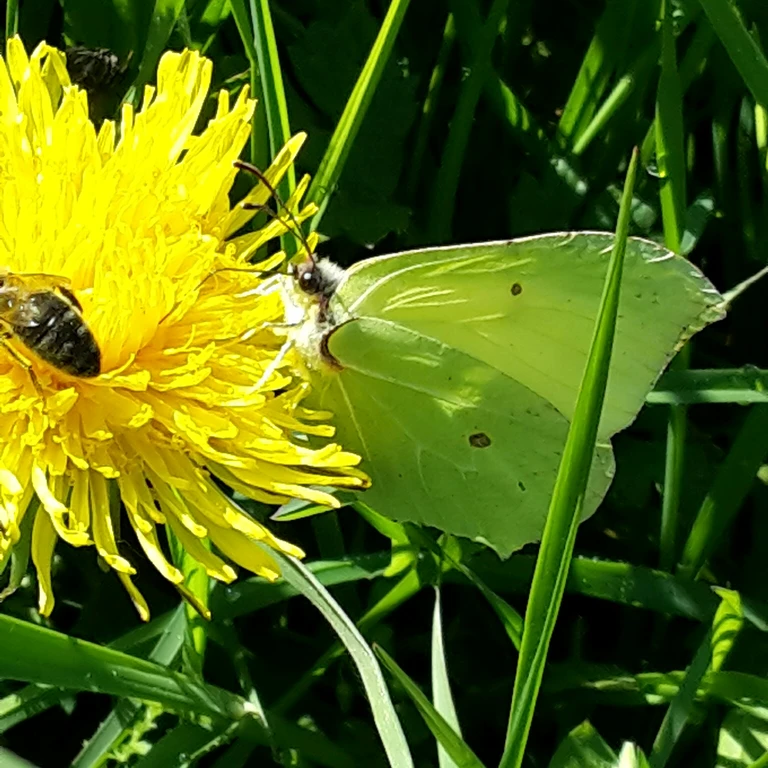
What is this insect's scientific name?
Gonepteryx rhamni
